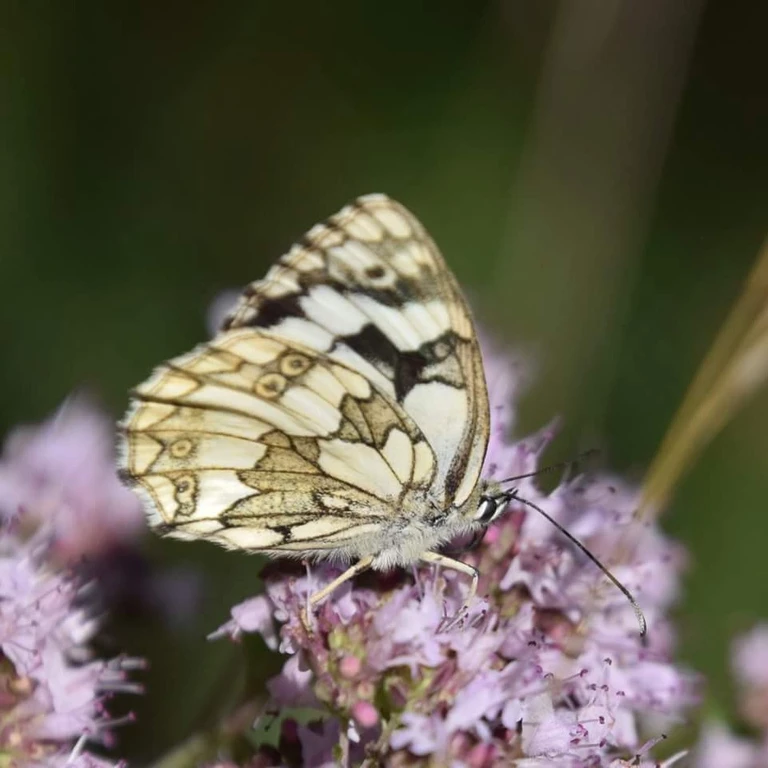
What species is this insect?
Melanargia galathea
